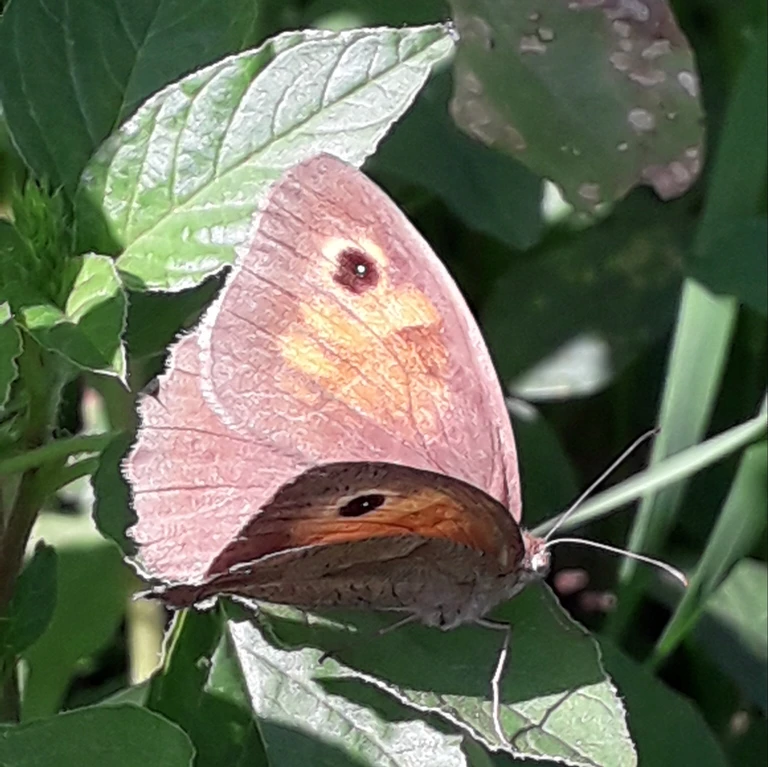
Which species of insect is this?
Maniola jurtina
